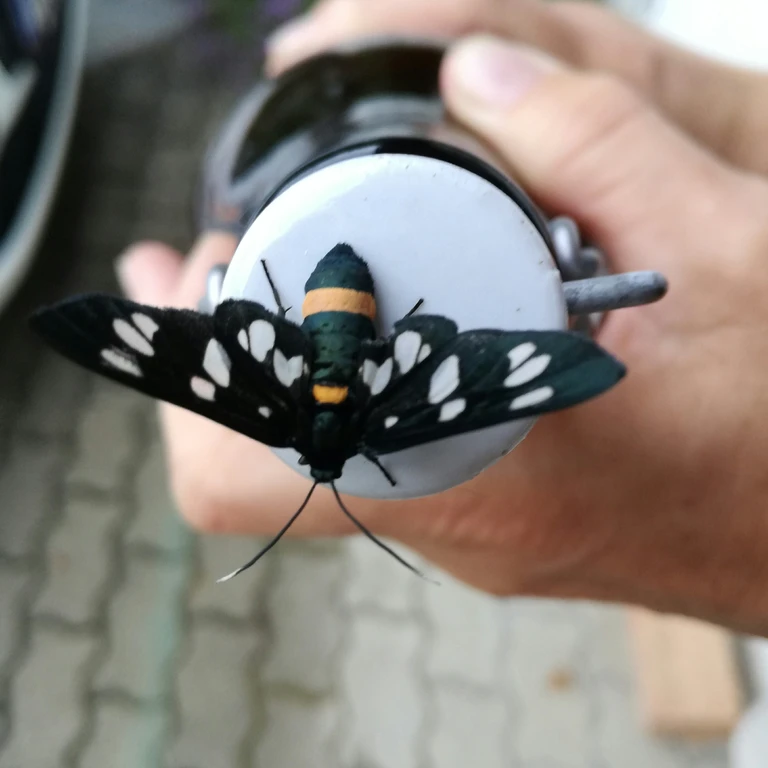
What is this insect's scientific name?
Amata phegea
